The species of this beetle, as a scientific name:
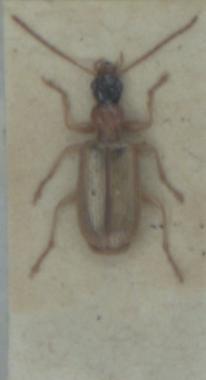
Demetrias atricapillus
